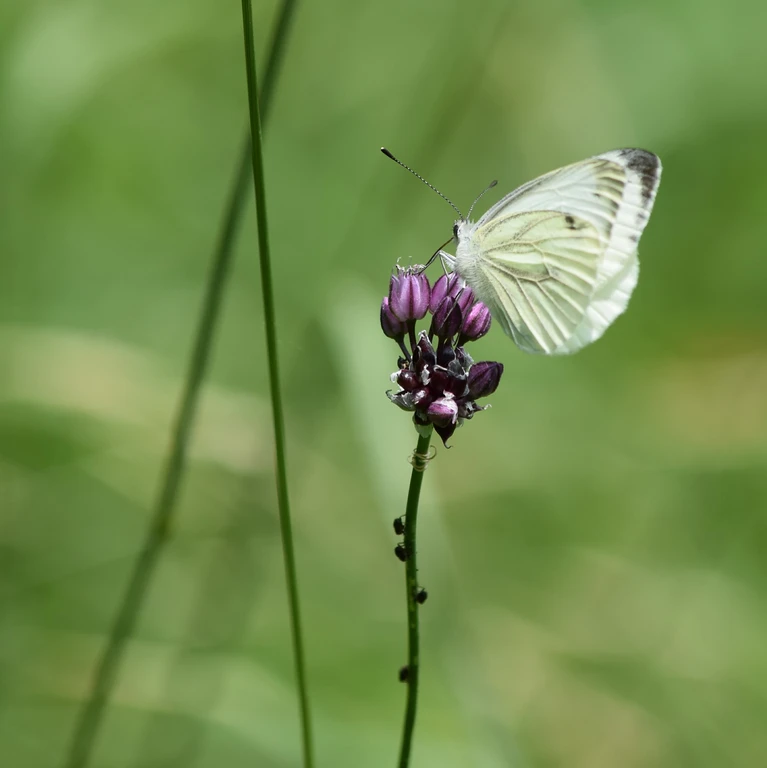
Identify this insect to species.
Pieris napi
